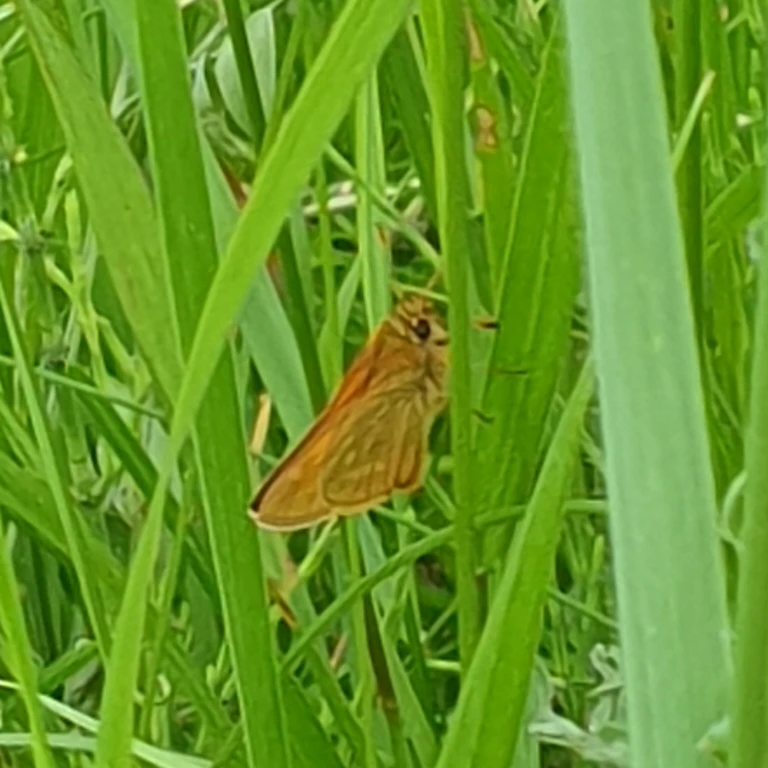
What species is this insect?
Ochlodes sylvanus (also Ochlodes venata)
